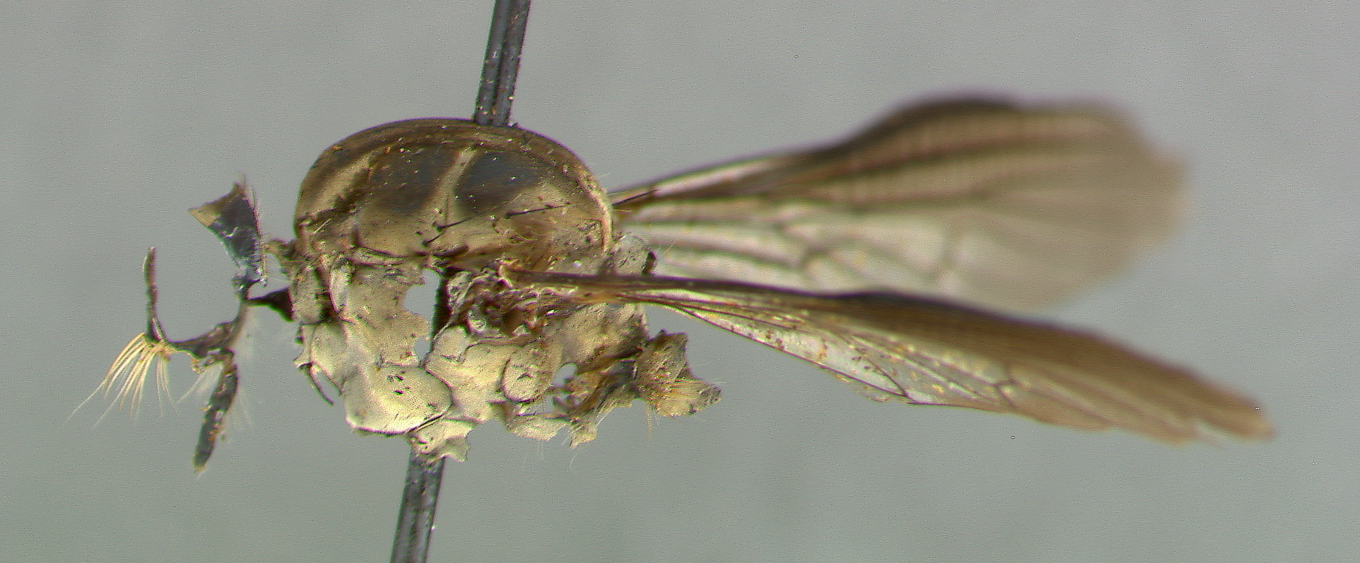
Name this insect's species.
Ommatius falcatus
